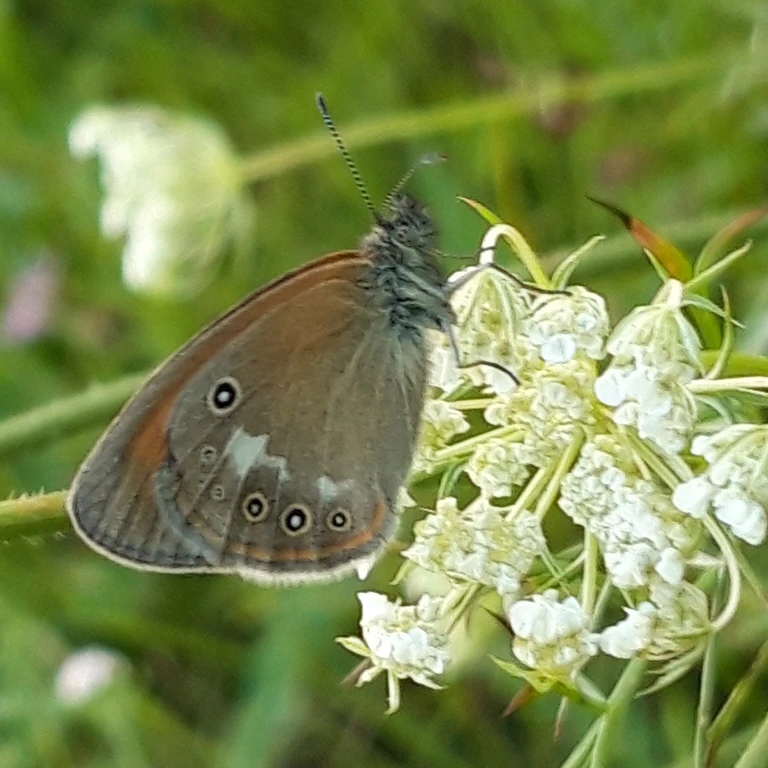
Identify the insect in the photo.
Coenonympha glycerion (also Coenonympha iphis)
